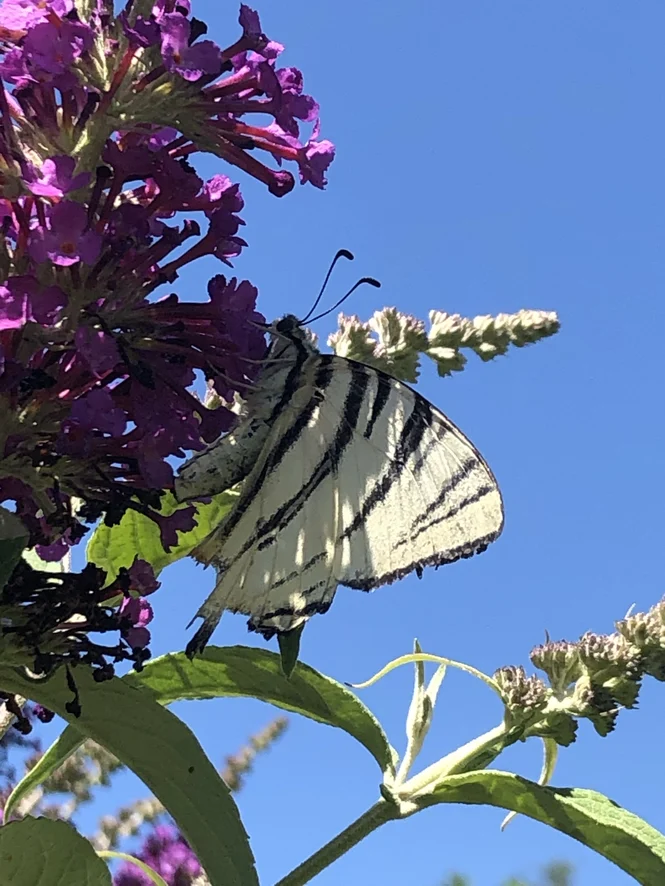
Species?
Iphiclides podalirius
